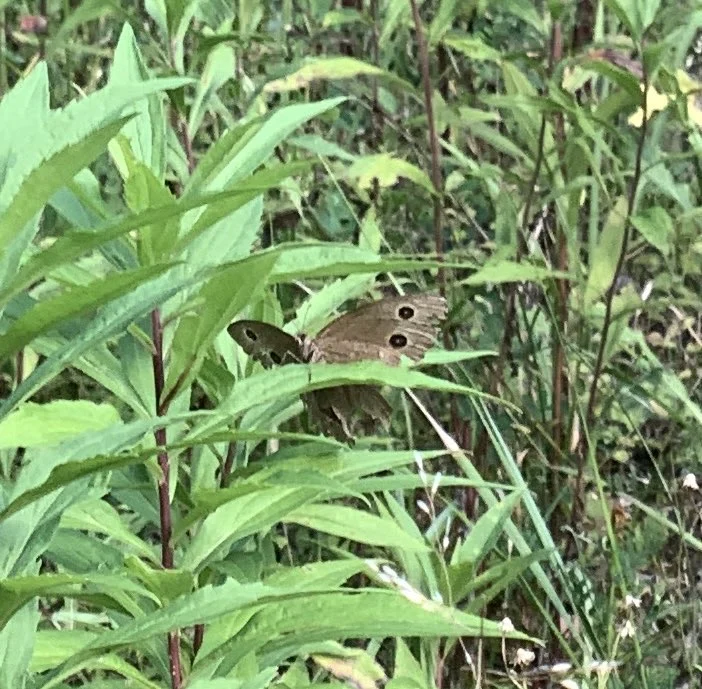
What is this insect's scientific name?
Minois dryas
